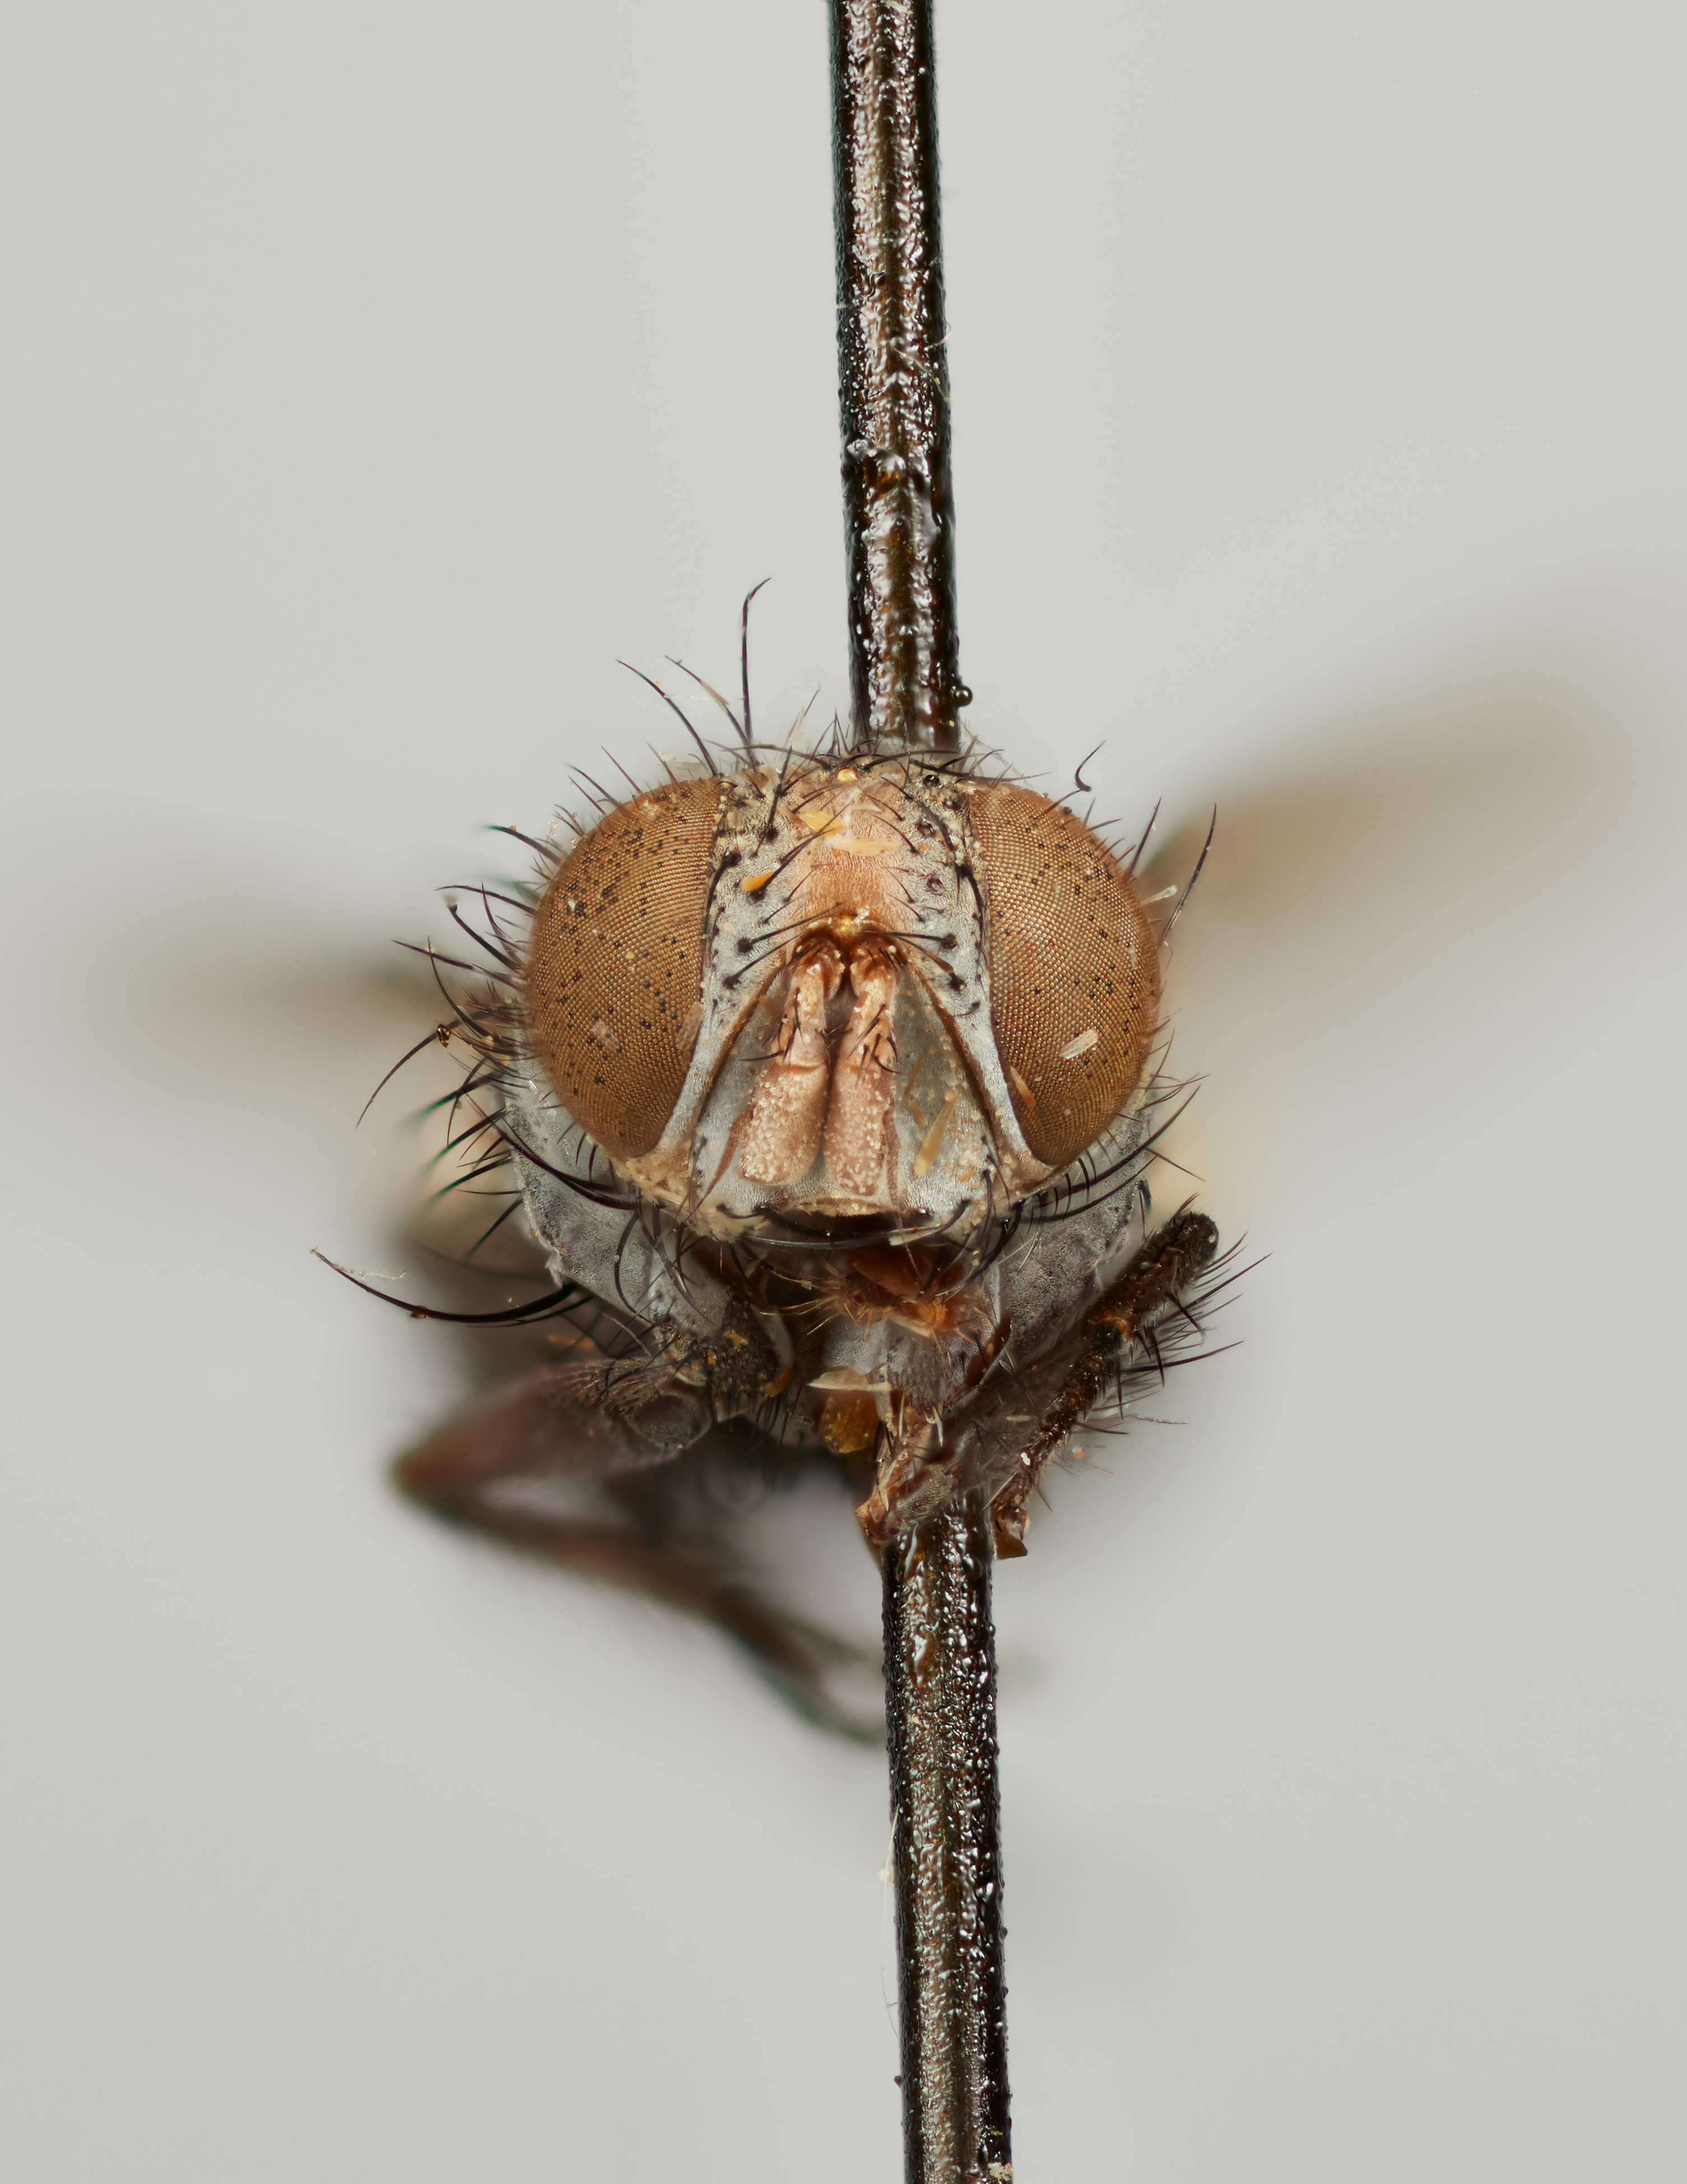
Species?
Acronaristopsis bahamensis
